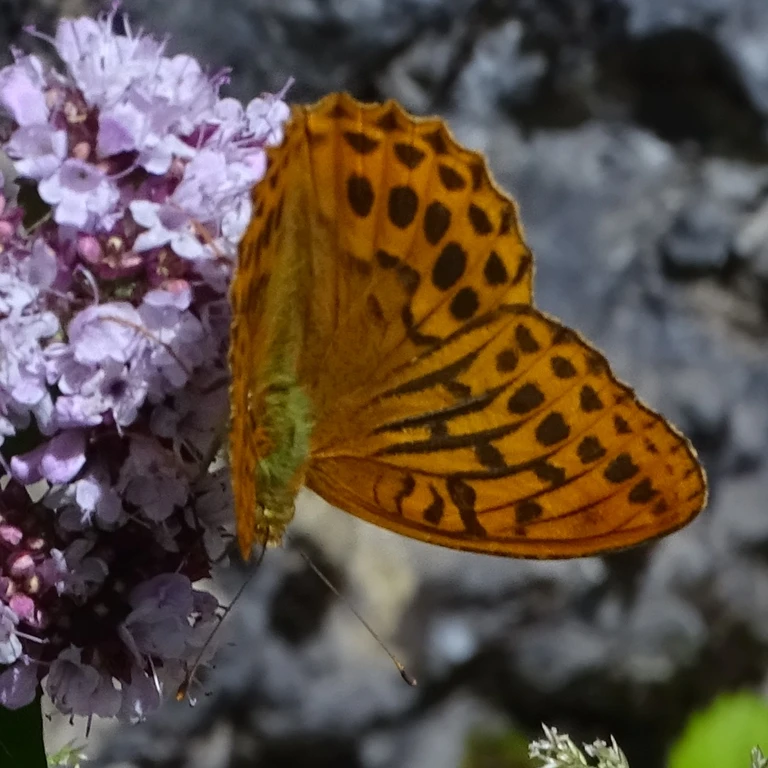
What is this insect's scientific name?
Argynnis paphia
